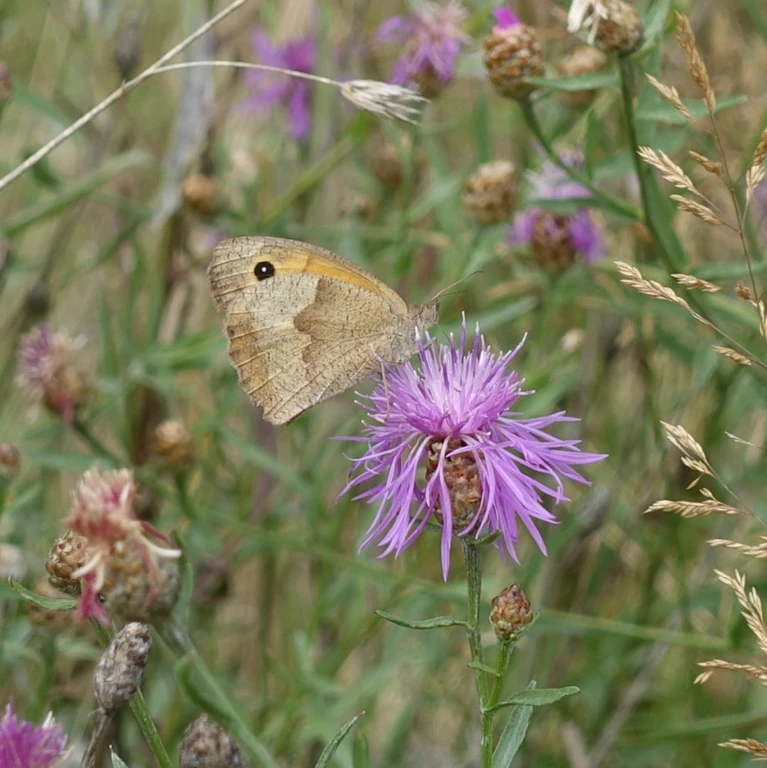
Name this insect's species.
Maniola jurtina
